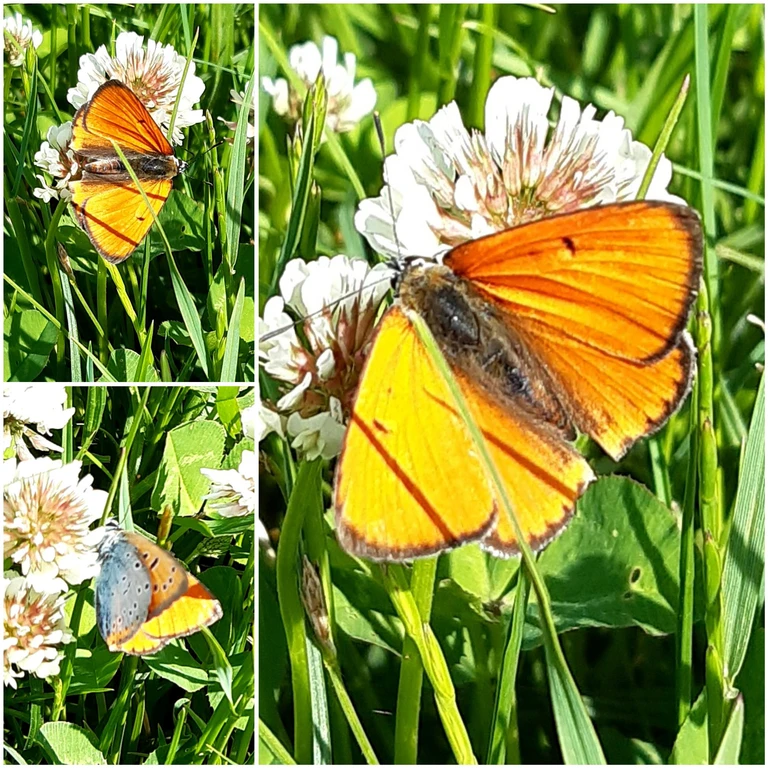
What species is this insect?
Lycaena dispar
